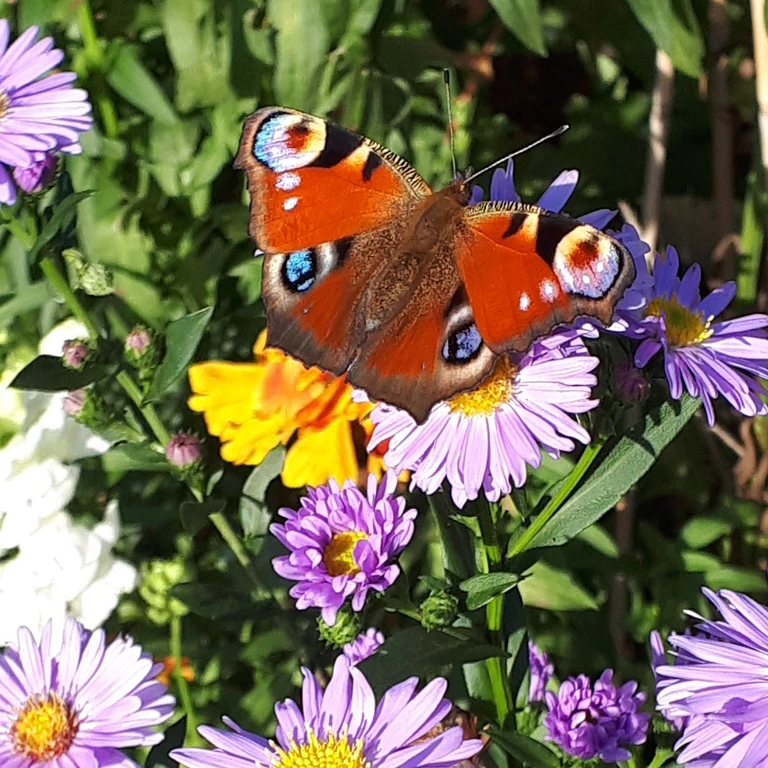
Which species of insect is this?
Aglais io
